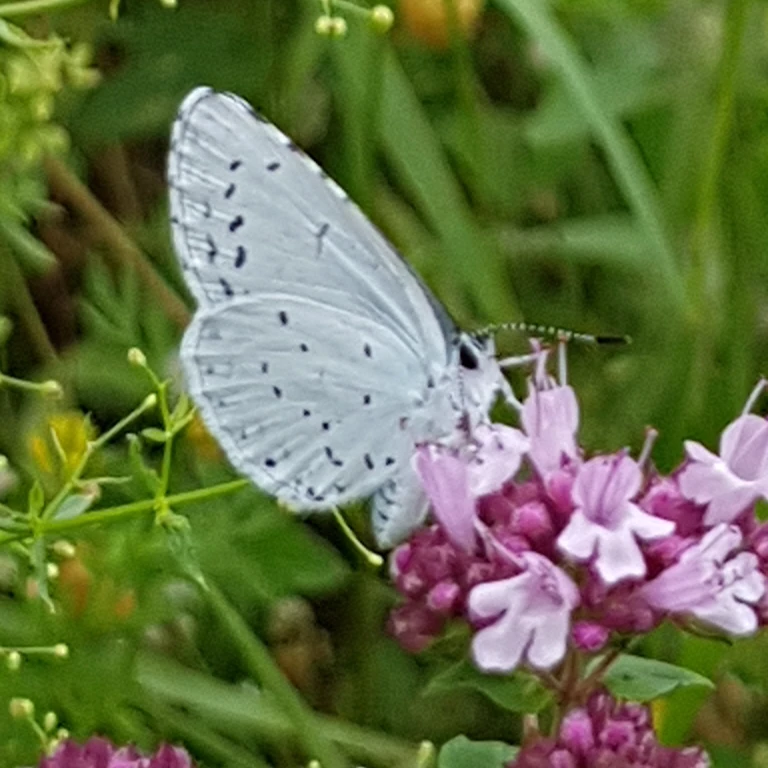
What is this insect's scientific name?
Celastrina argiolus
